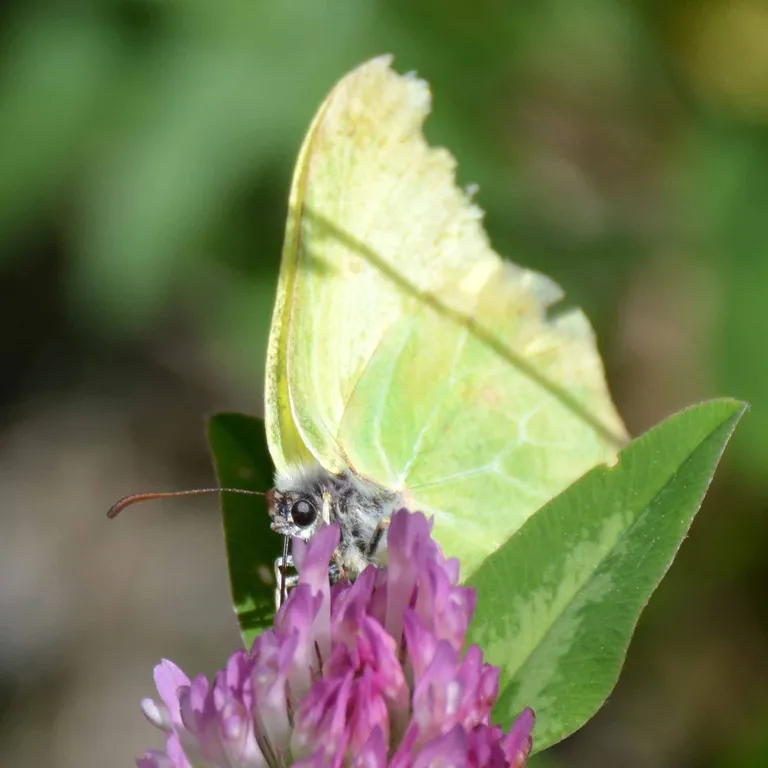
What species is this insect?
Gonepteryx rhamni
